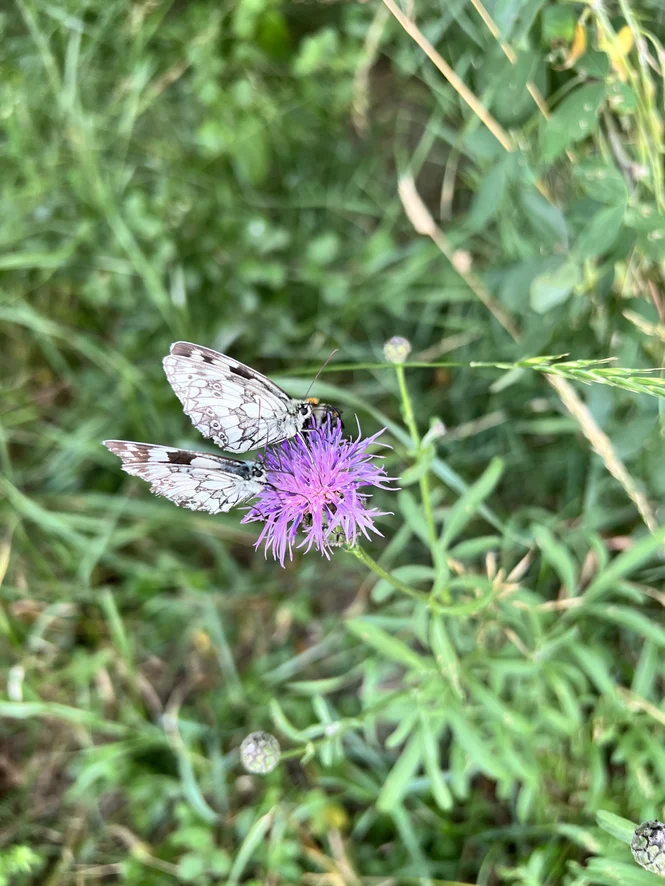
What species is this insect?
Melanargia galathea
